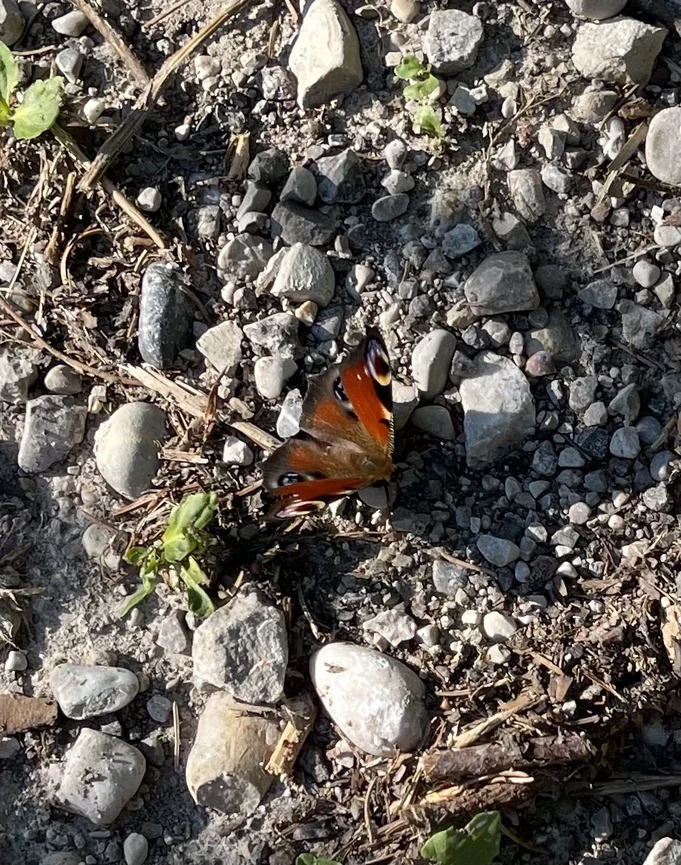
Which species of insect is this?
Aglais io
